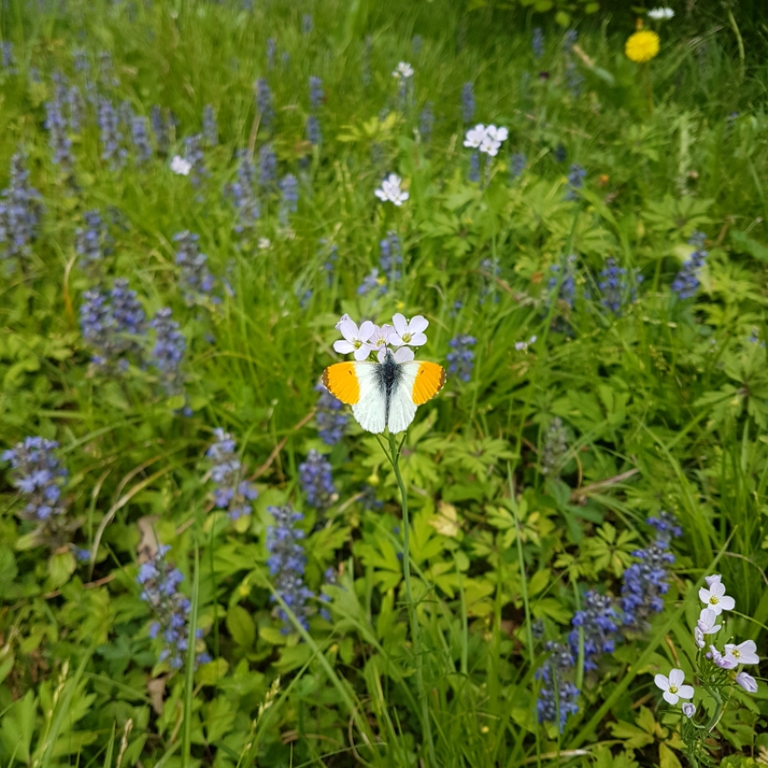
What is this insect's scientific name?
Anthocharis cardamines
